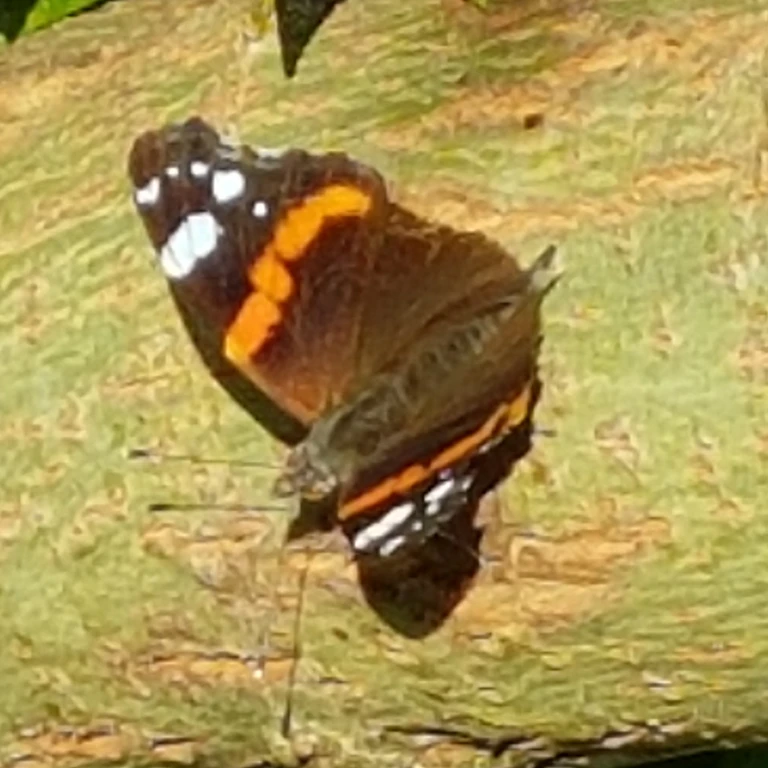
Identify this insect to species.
Vanessa atalanta
